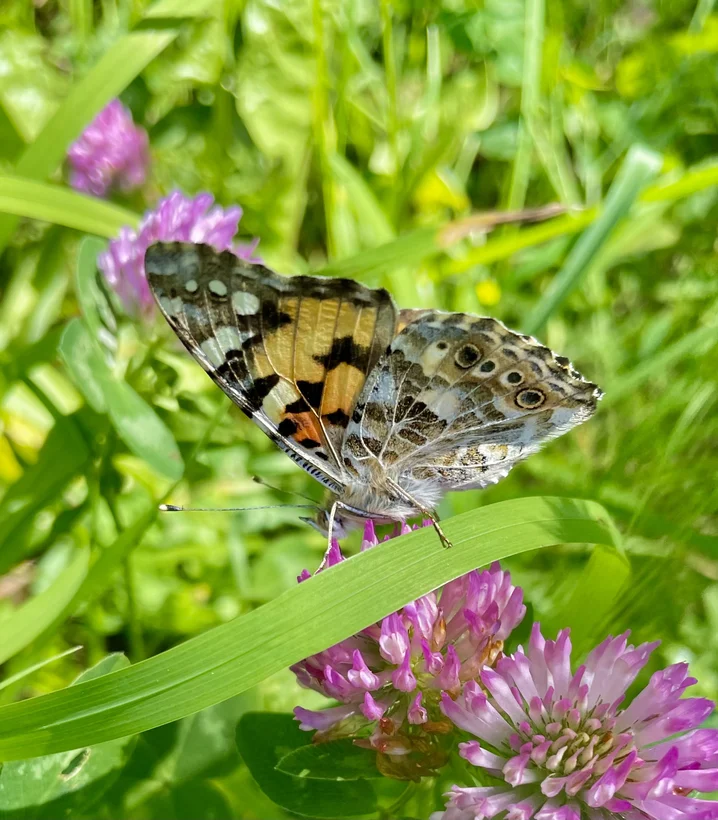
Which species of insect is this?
Vanessa cardui
